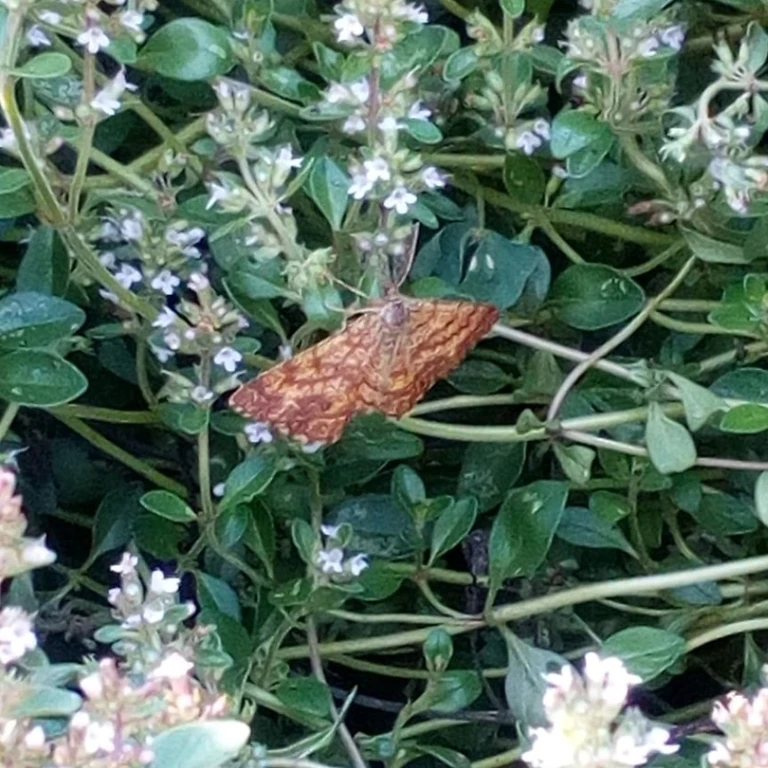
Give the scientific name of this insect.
Ematurga atomaria
